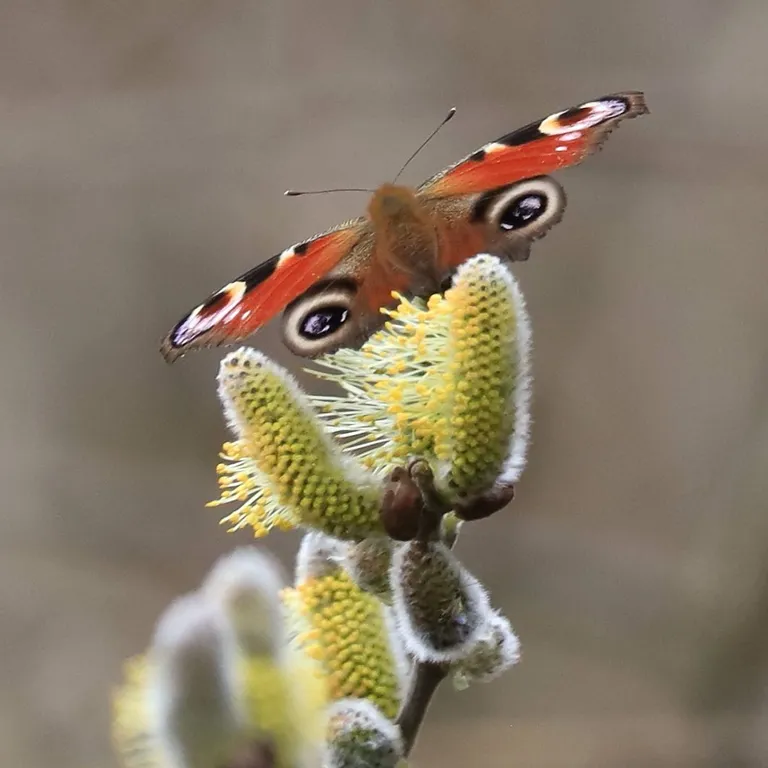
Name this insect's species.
Aglais io
